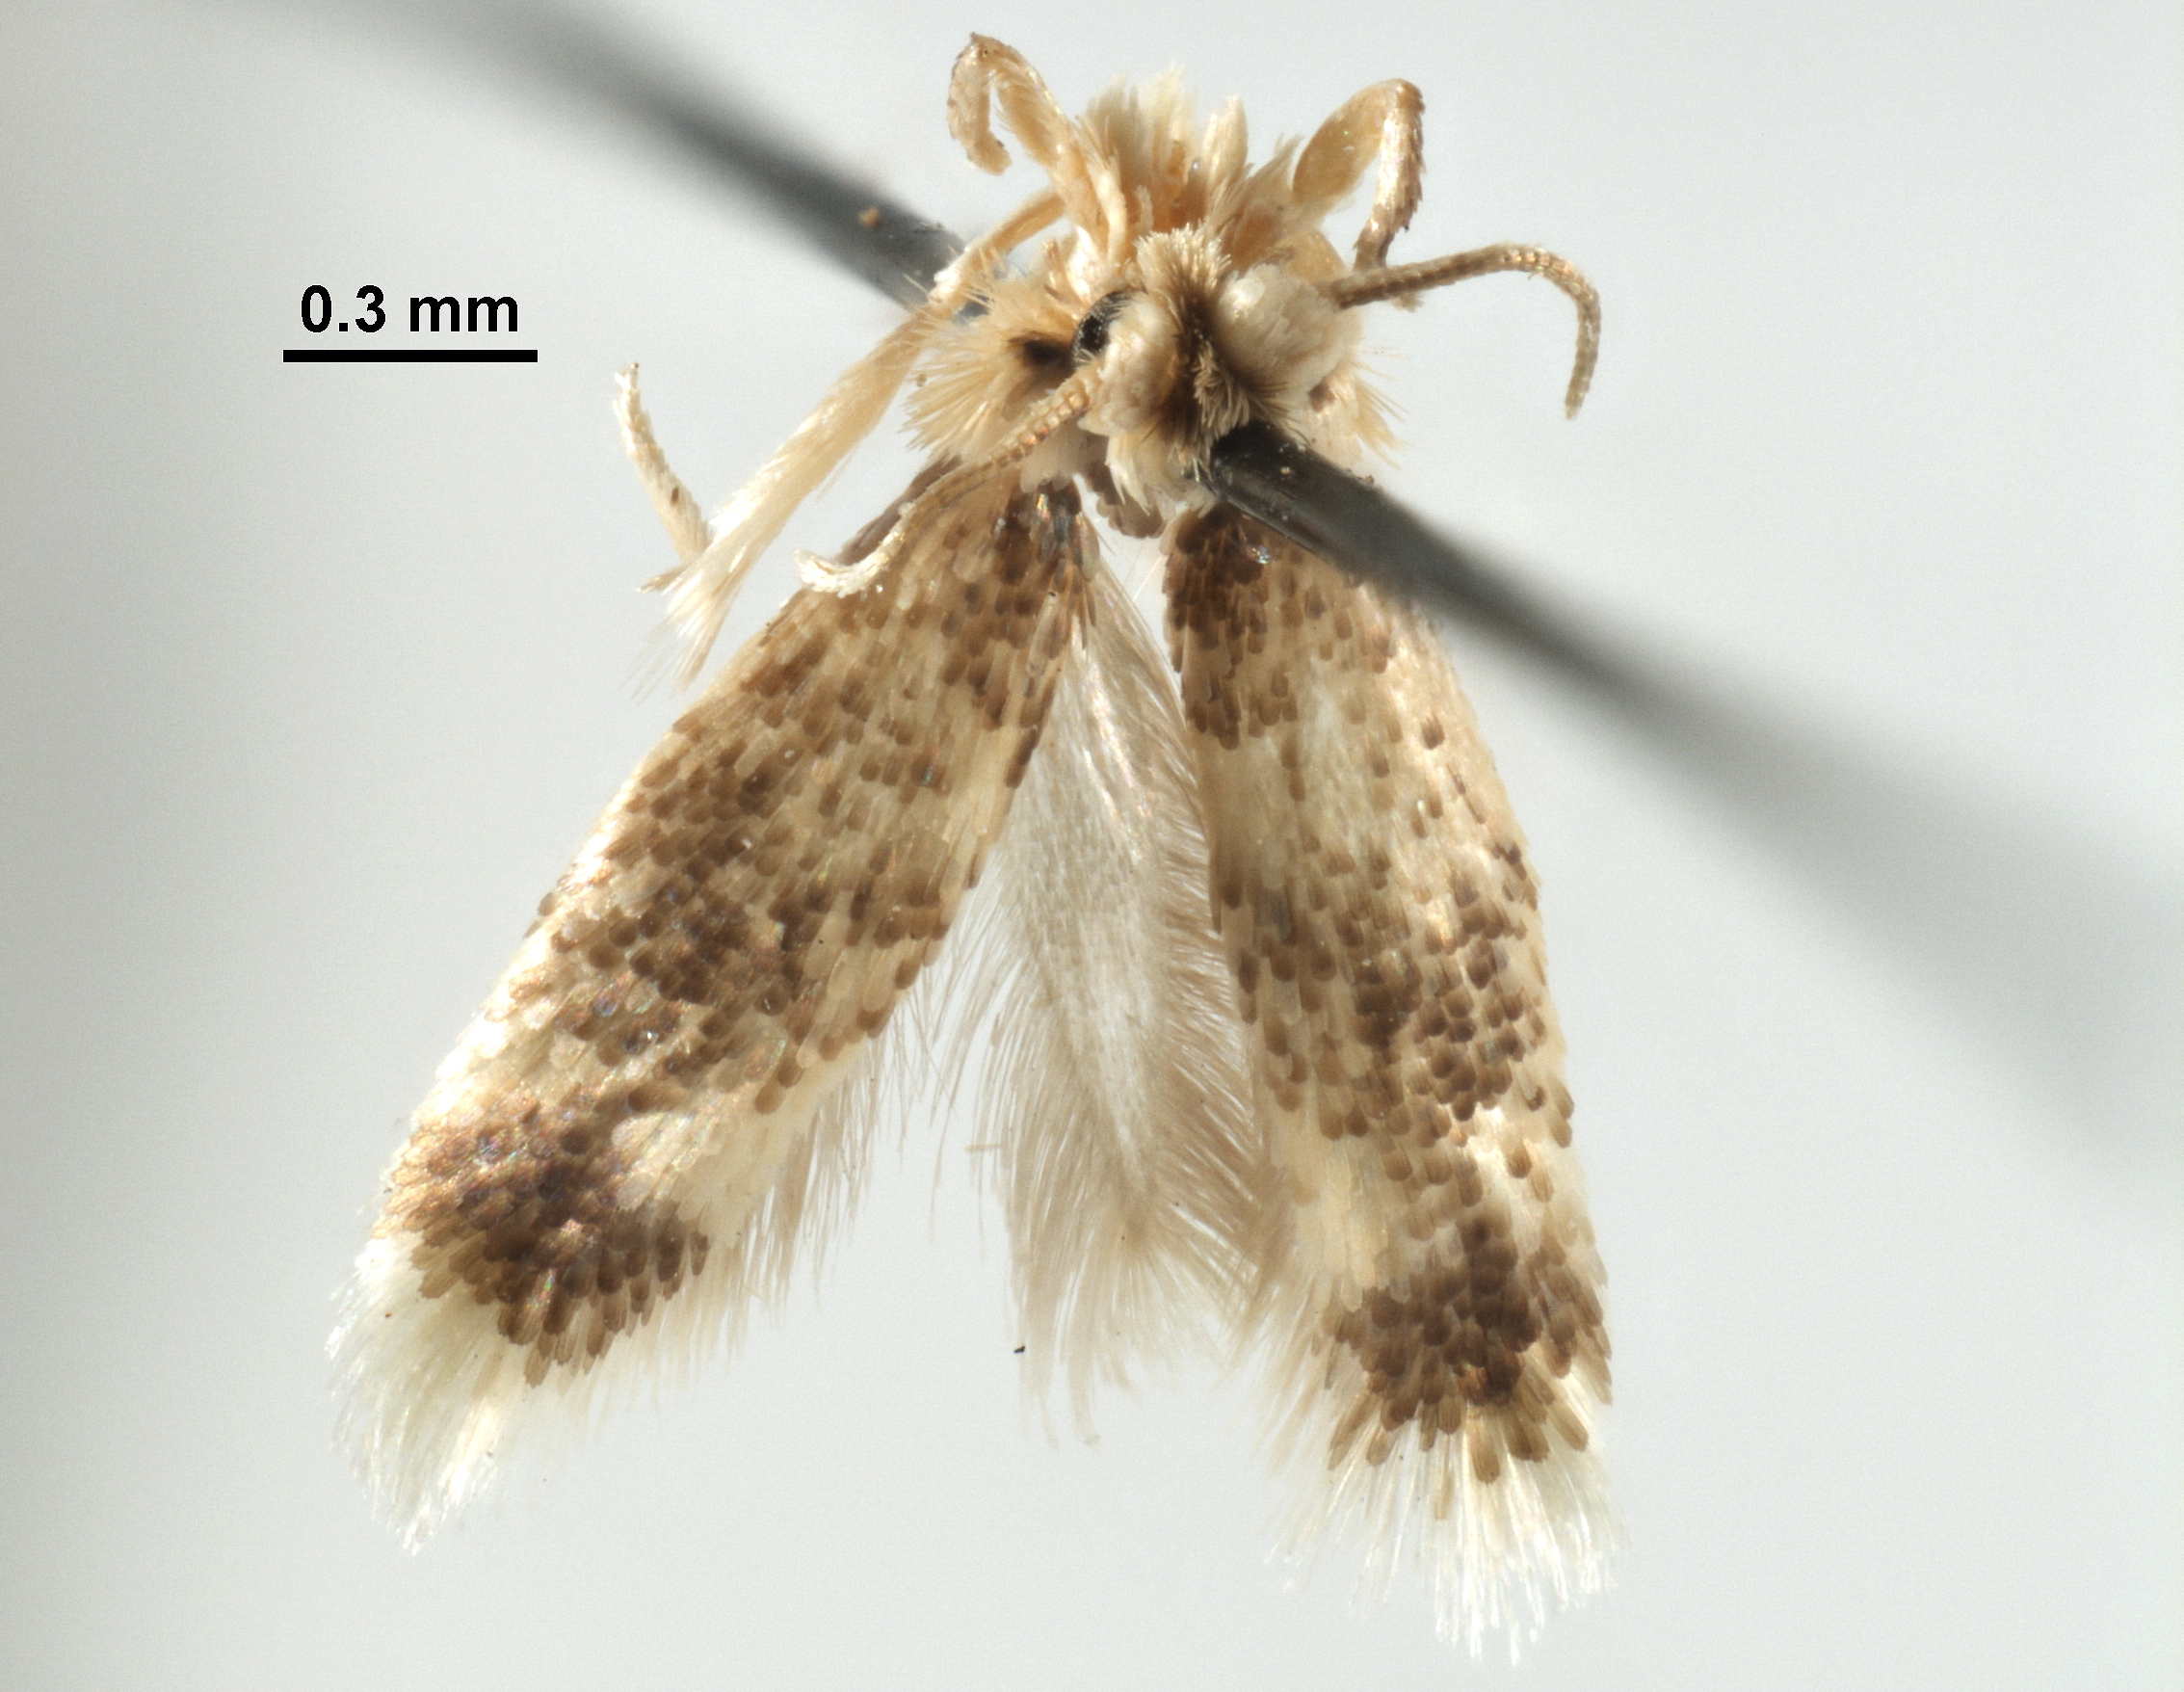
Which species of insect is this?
Stigmella aromella
